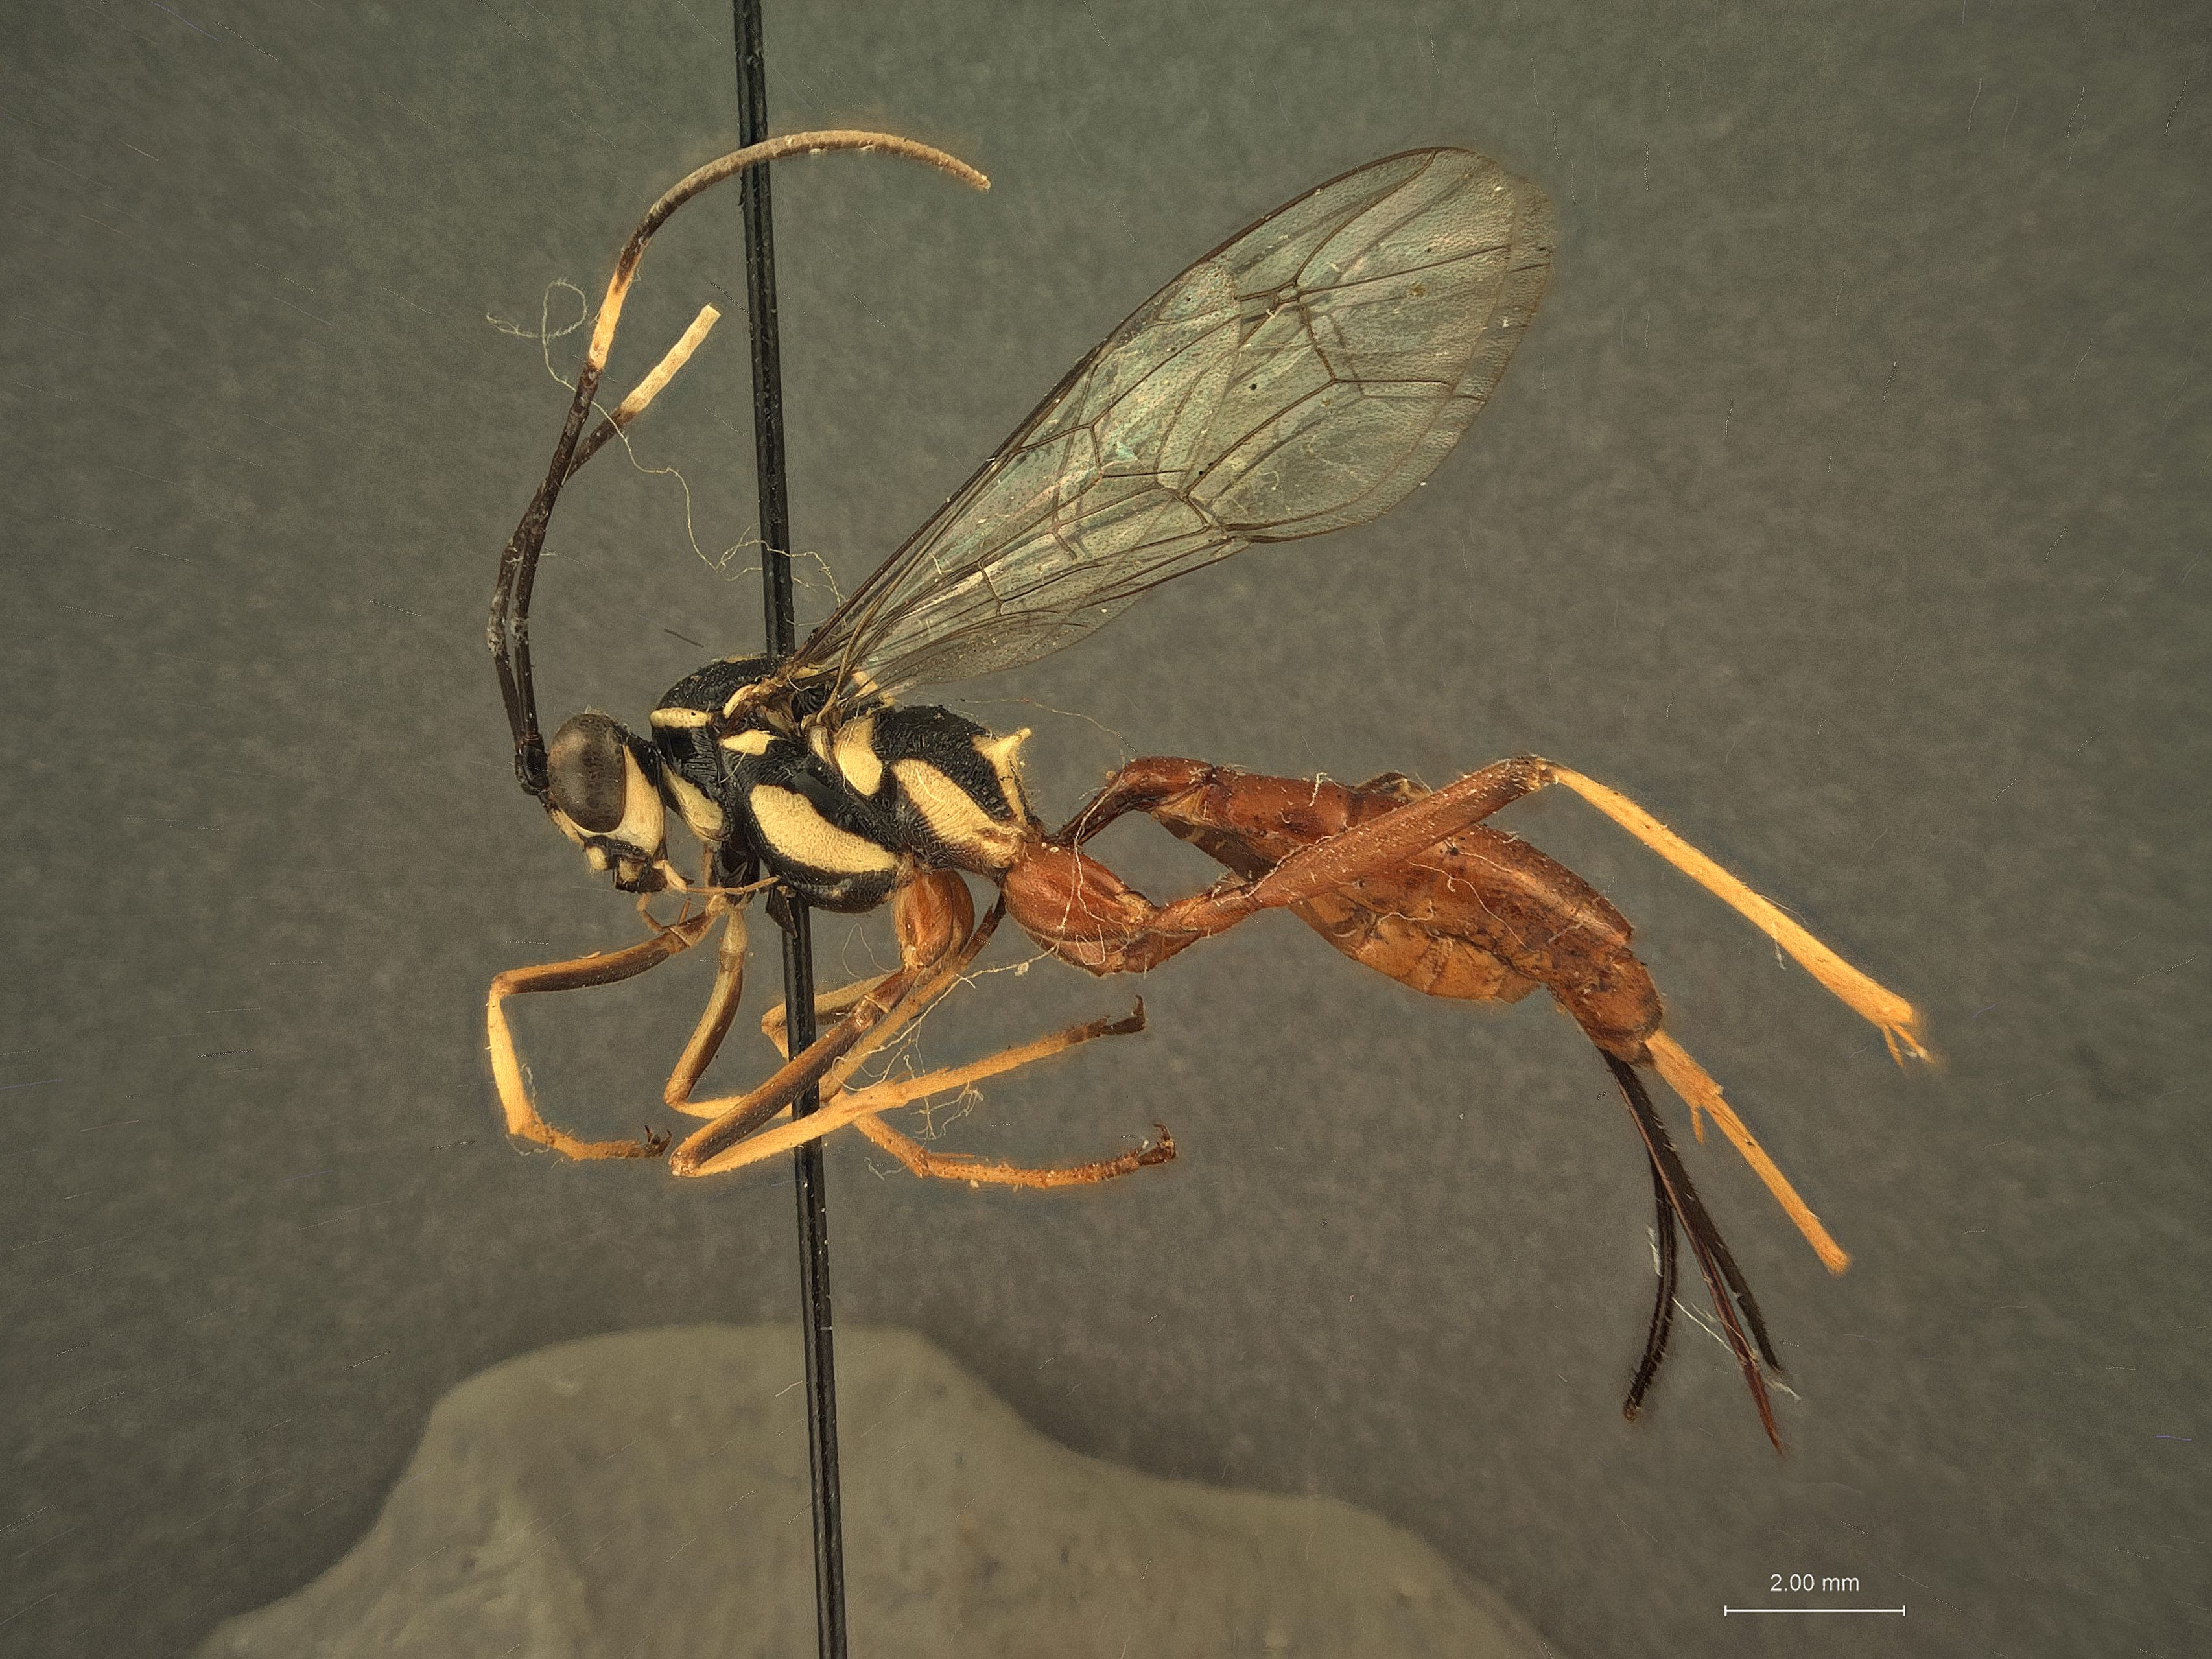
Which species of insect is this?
Cryptanura gracilis
